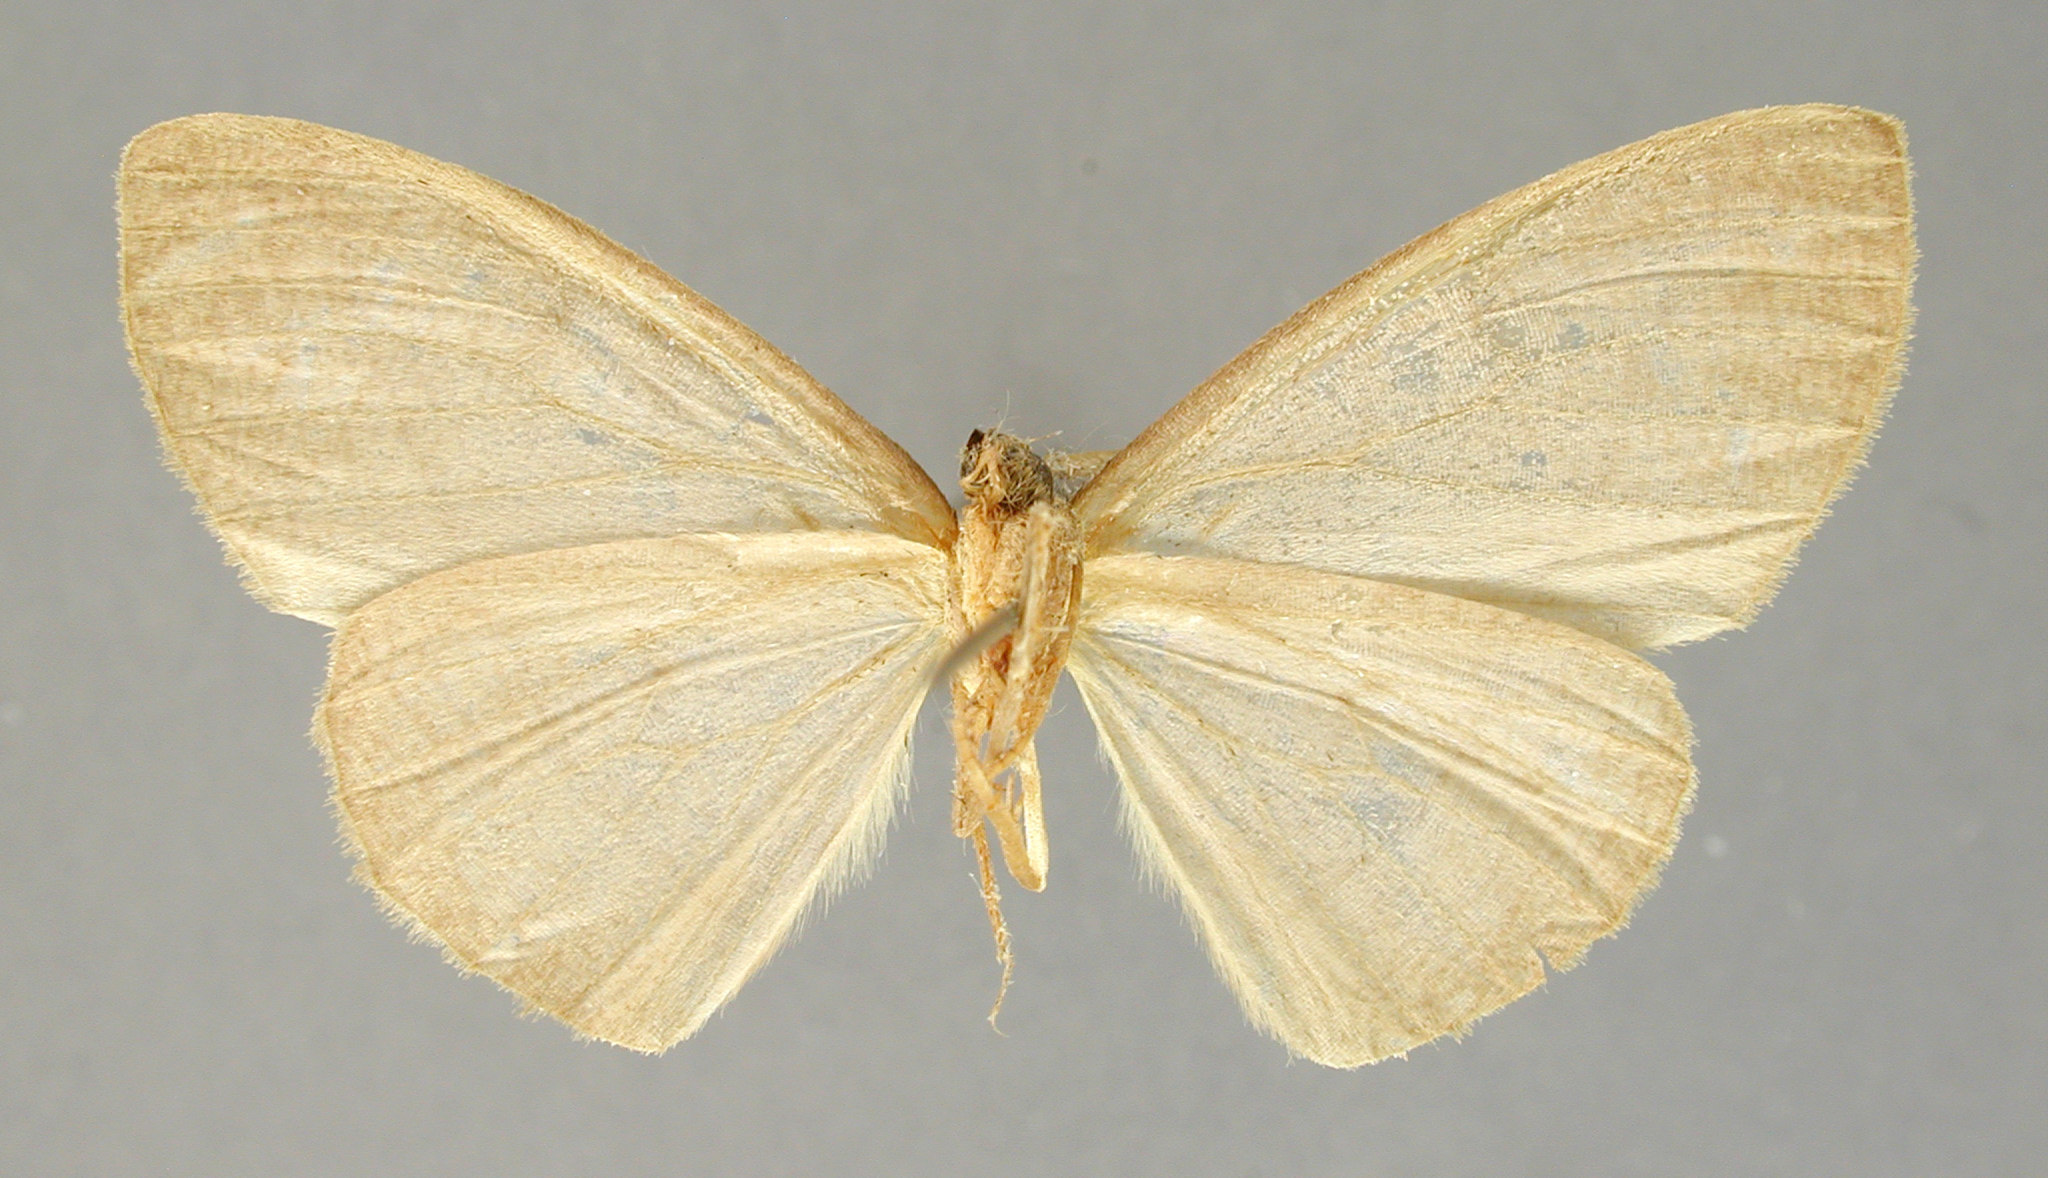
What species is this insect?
Nephodia imperilla
